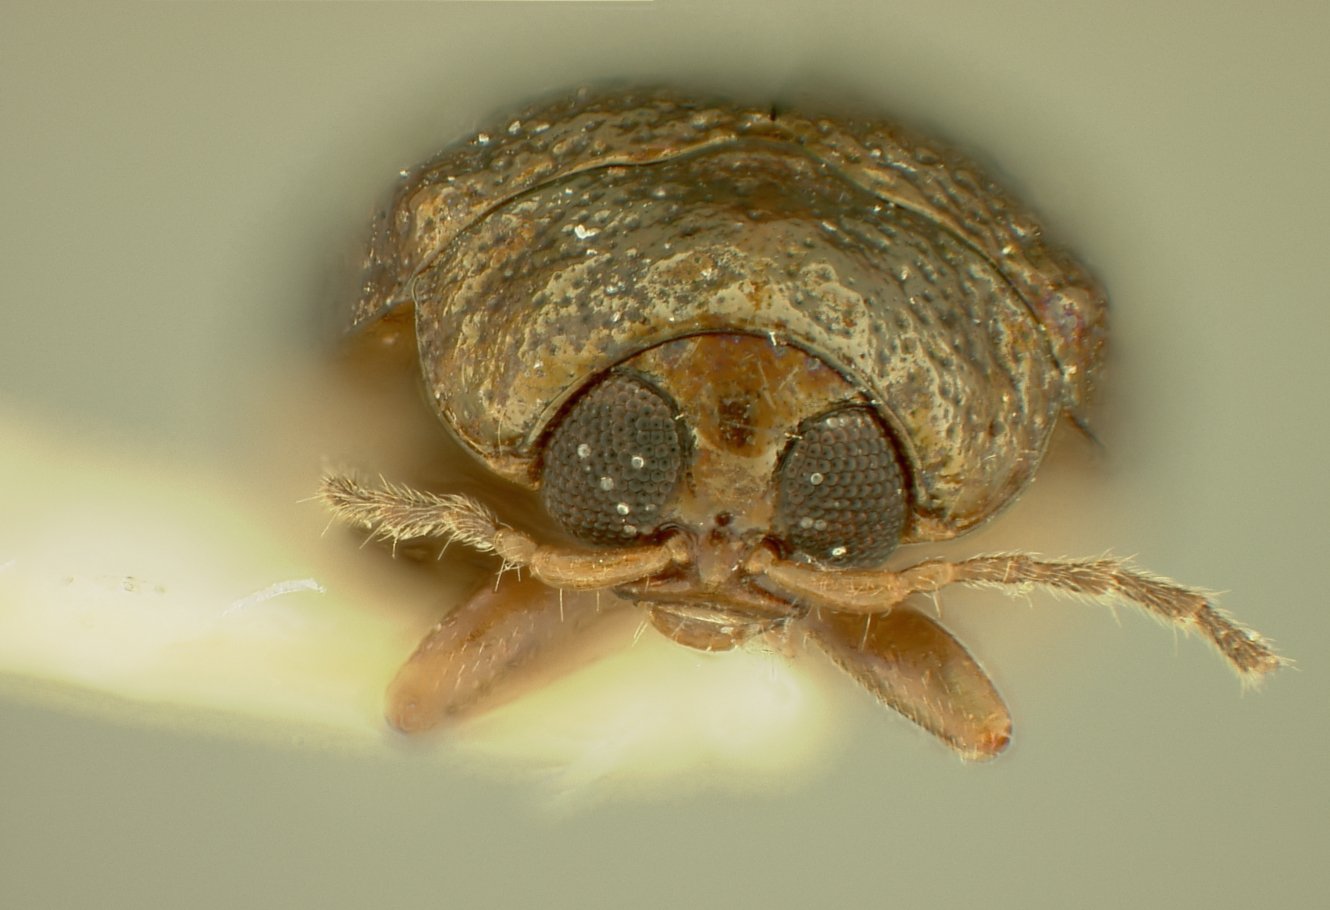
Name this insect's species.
Apraea jamaicensis
